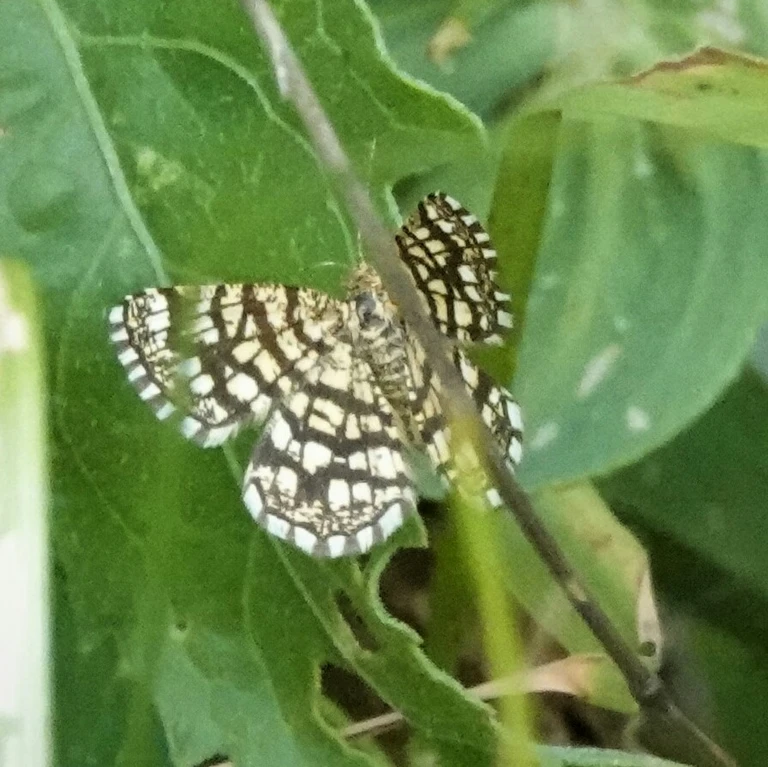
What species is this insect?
Chiasmia clathrata
